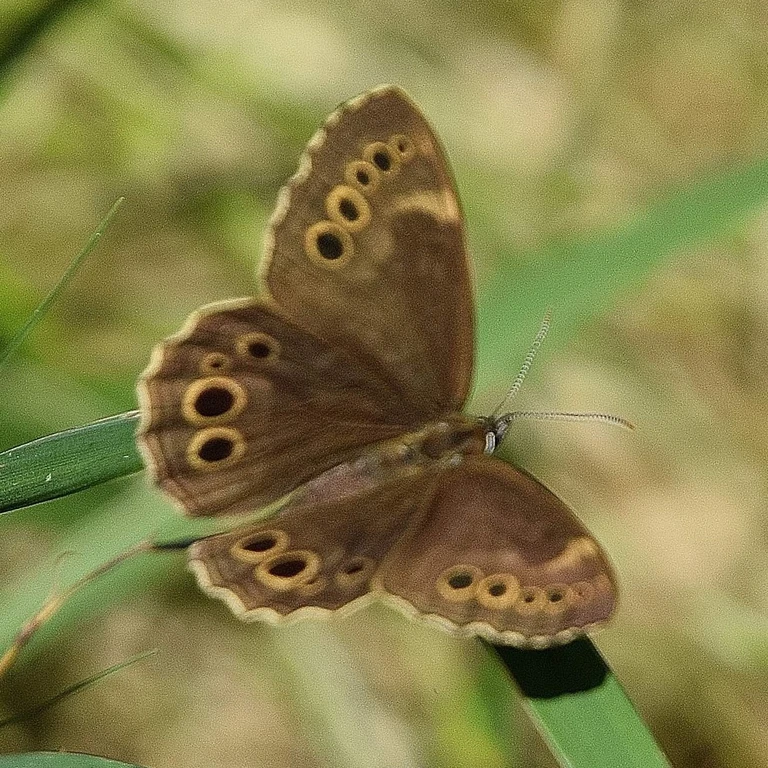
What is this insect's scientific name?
Lopinga achine (also Pararge achine)
